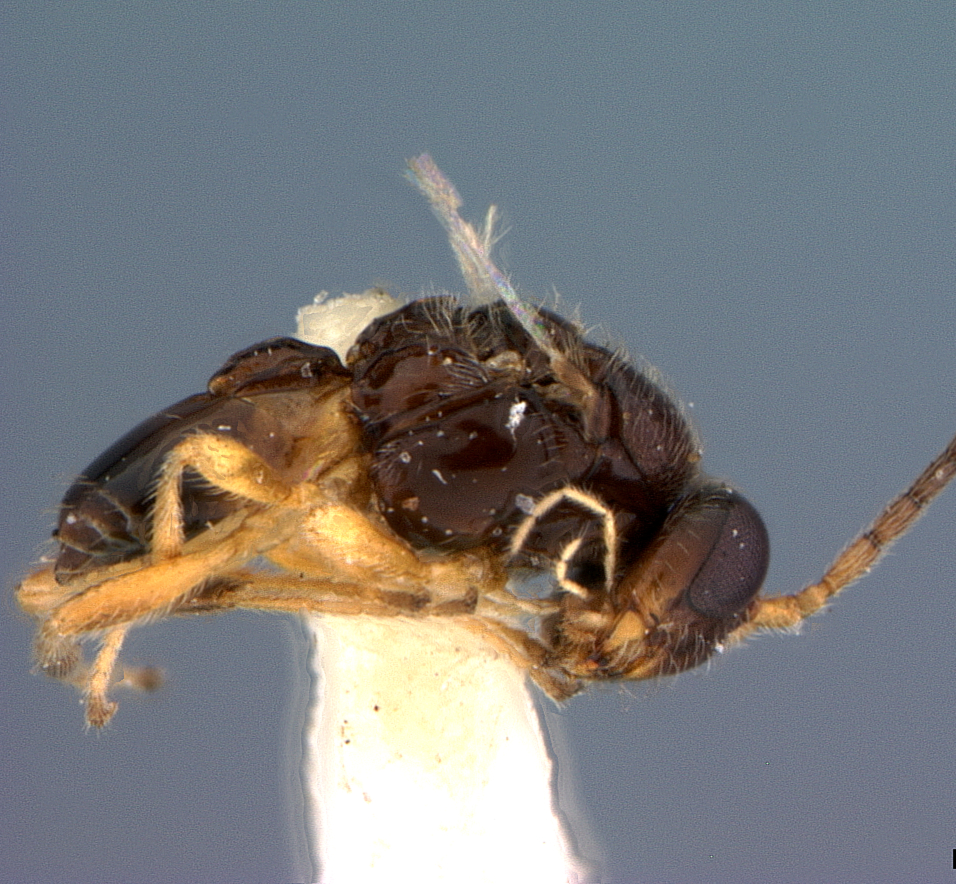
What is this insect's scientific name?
Parachasma riopereneum
